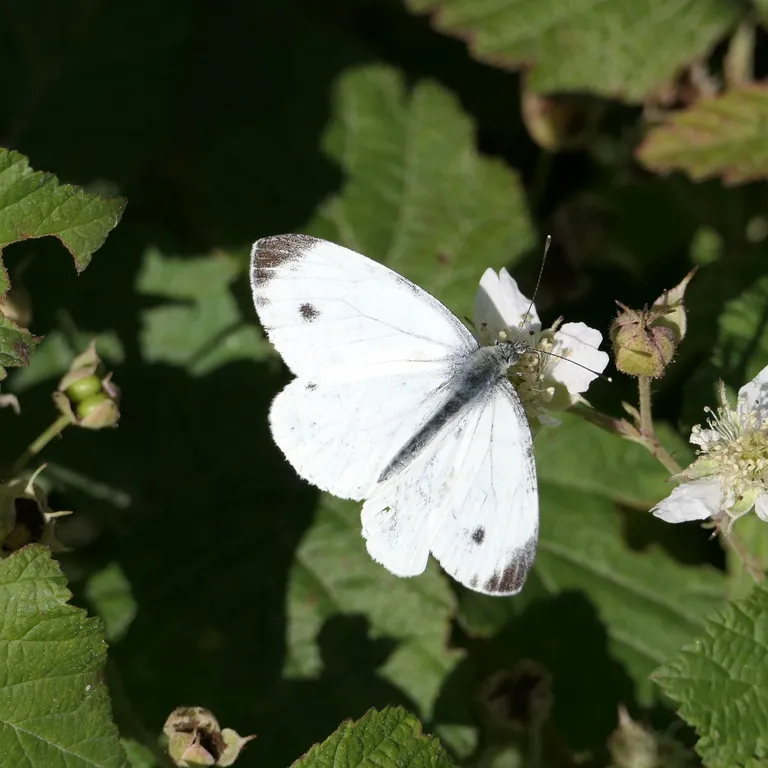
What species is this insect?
Pieris napi
